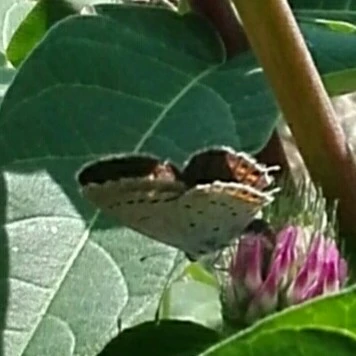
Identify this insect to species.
Cupido argiades (also Elkalyce argiades)
